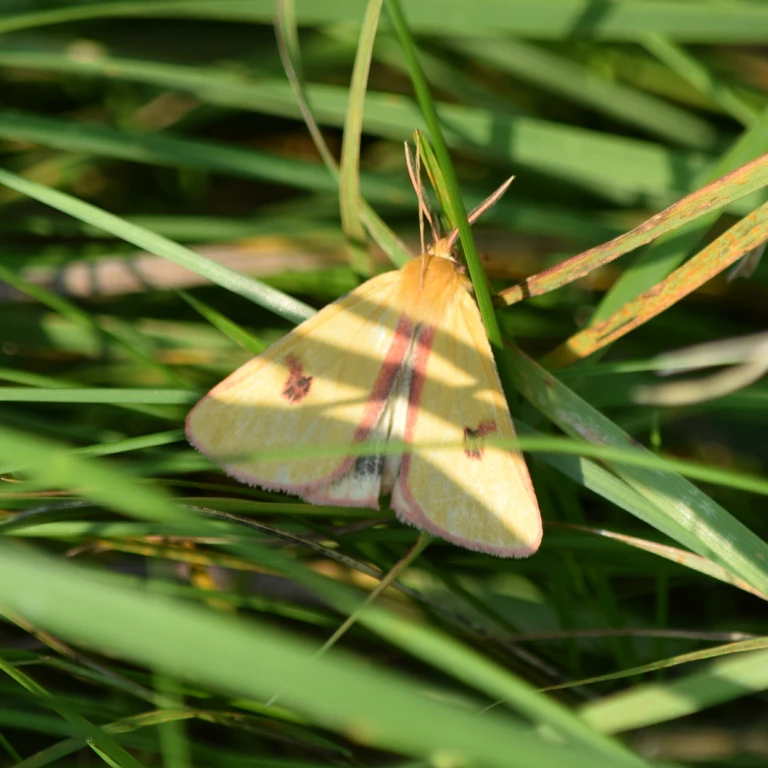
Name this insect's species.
Diacrisia sannio
